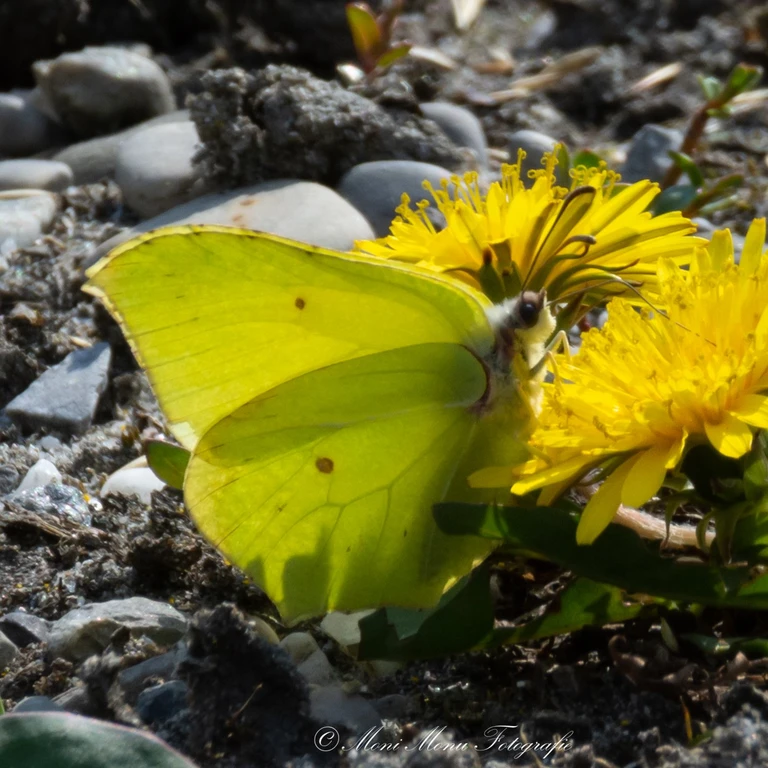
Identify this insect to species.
Gonepteryx rhamni
